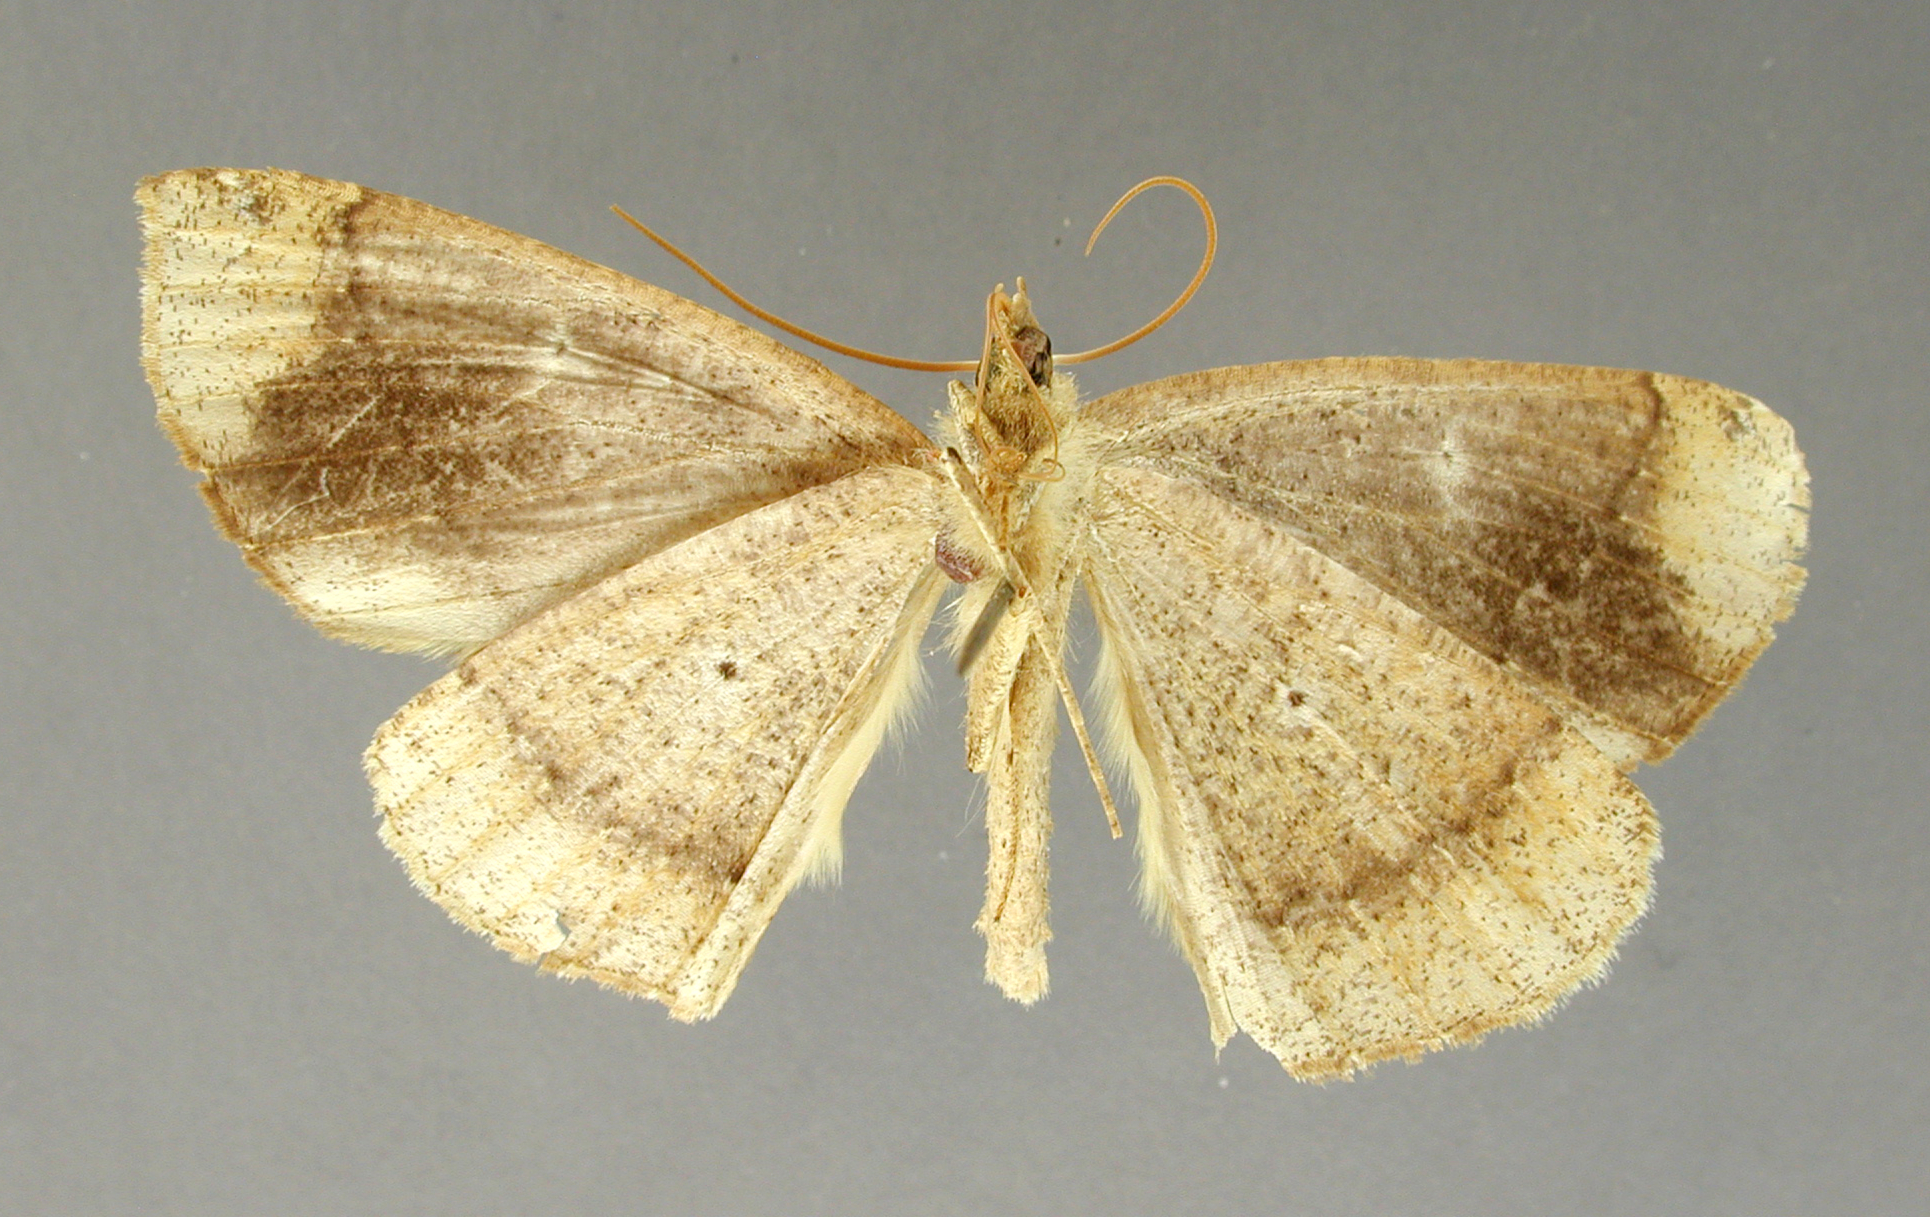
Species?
Bonatea funereoides
